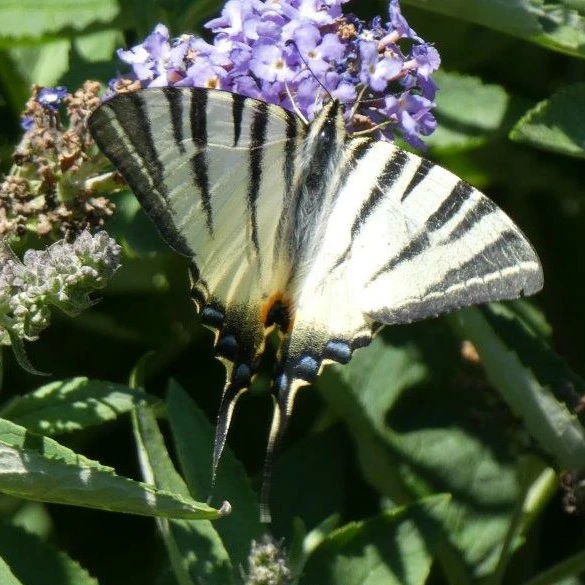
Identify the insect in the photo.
Iphiclides podalirius
